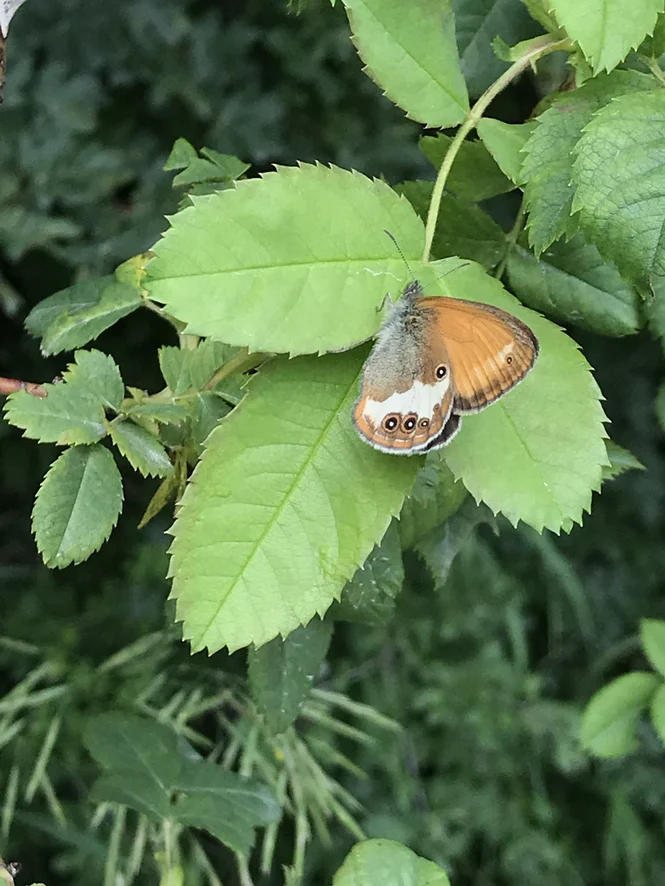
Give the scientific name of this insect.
Coenonympha arcania
